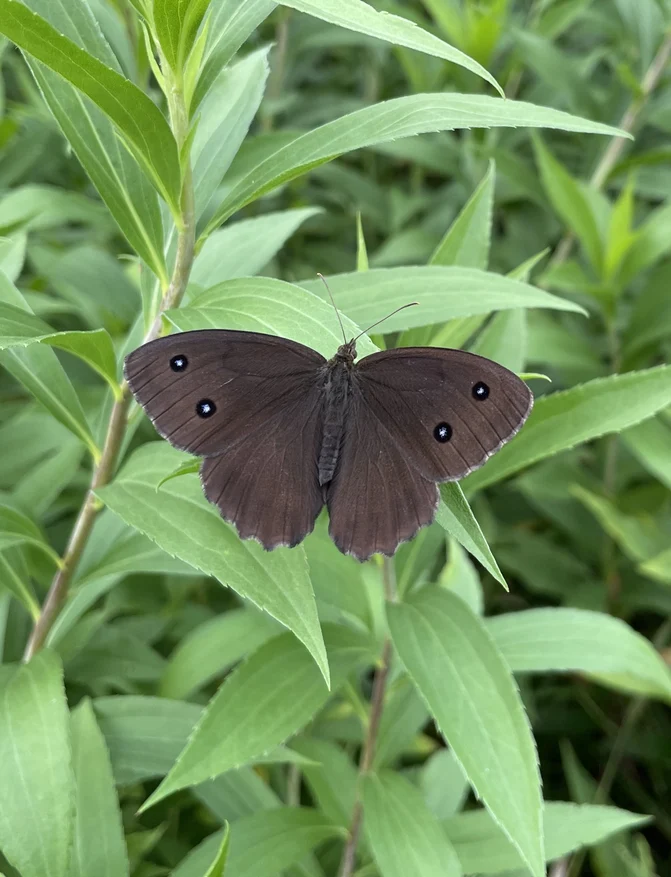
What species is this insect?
Minois dryas
